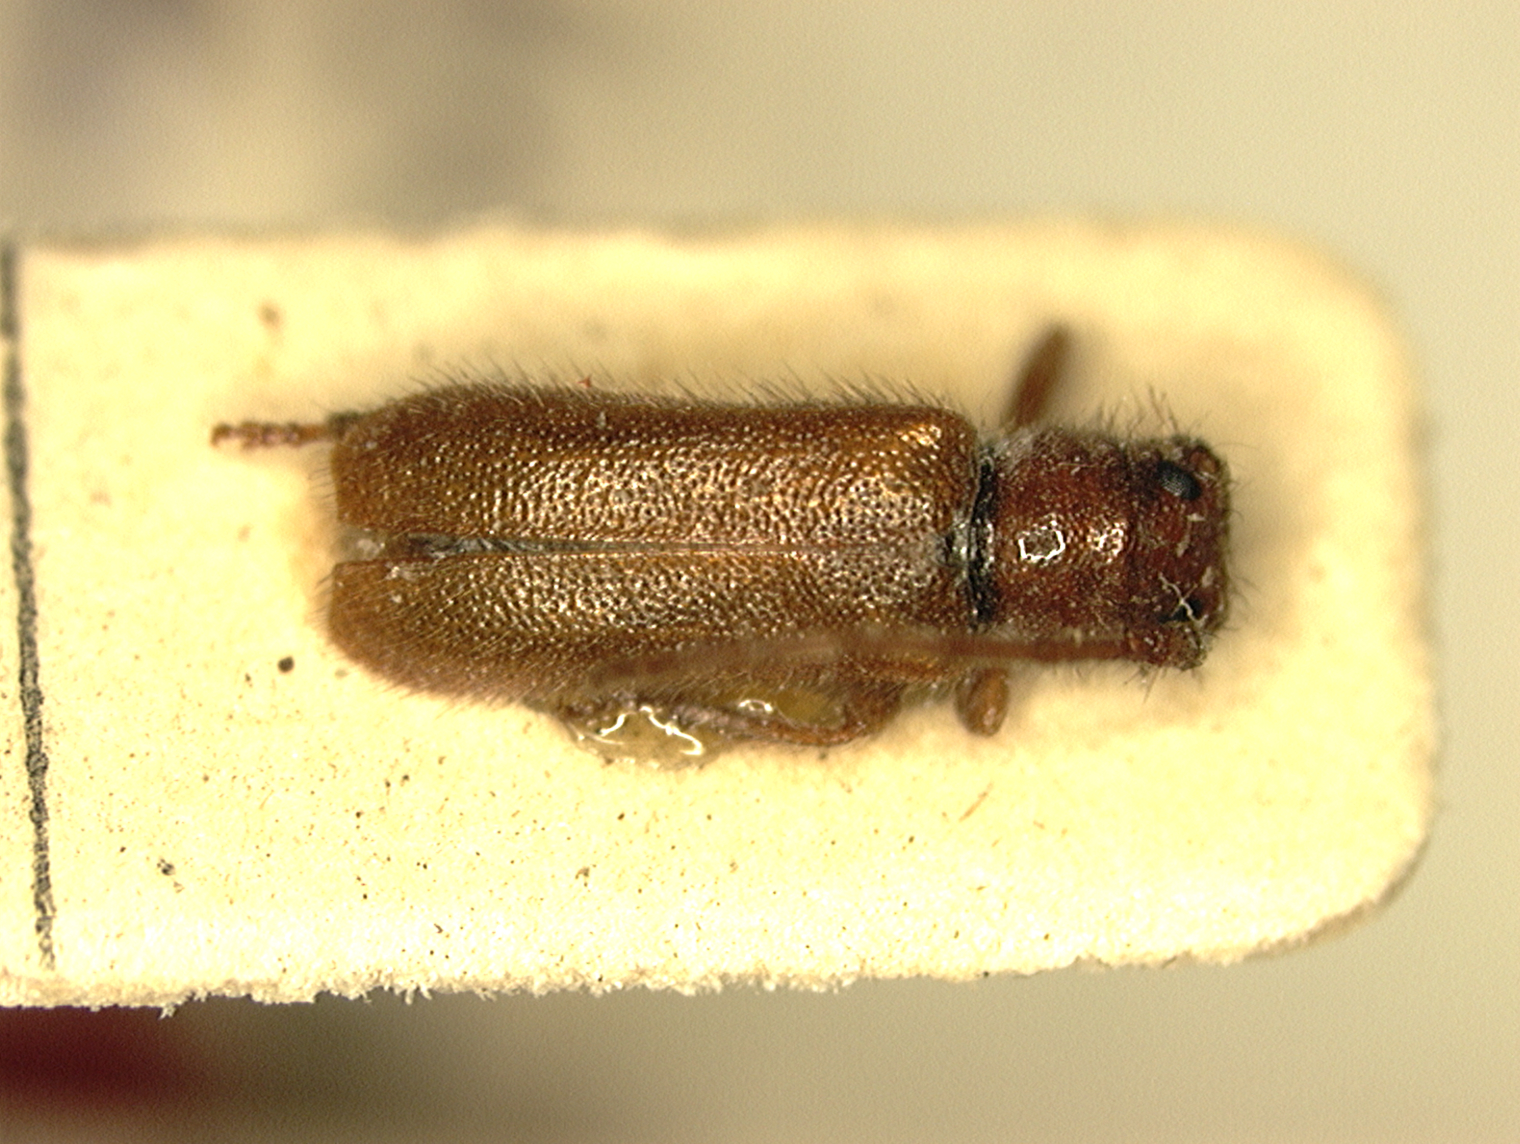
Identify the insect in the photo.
Mimosophronica kuldshensis
